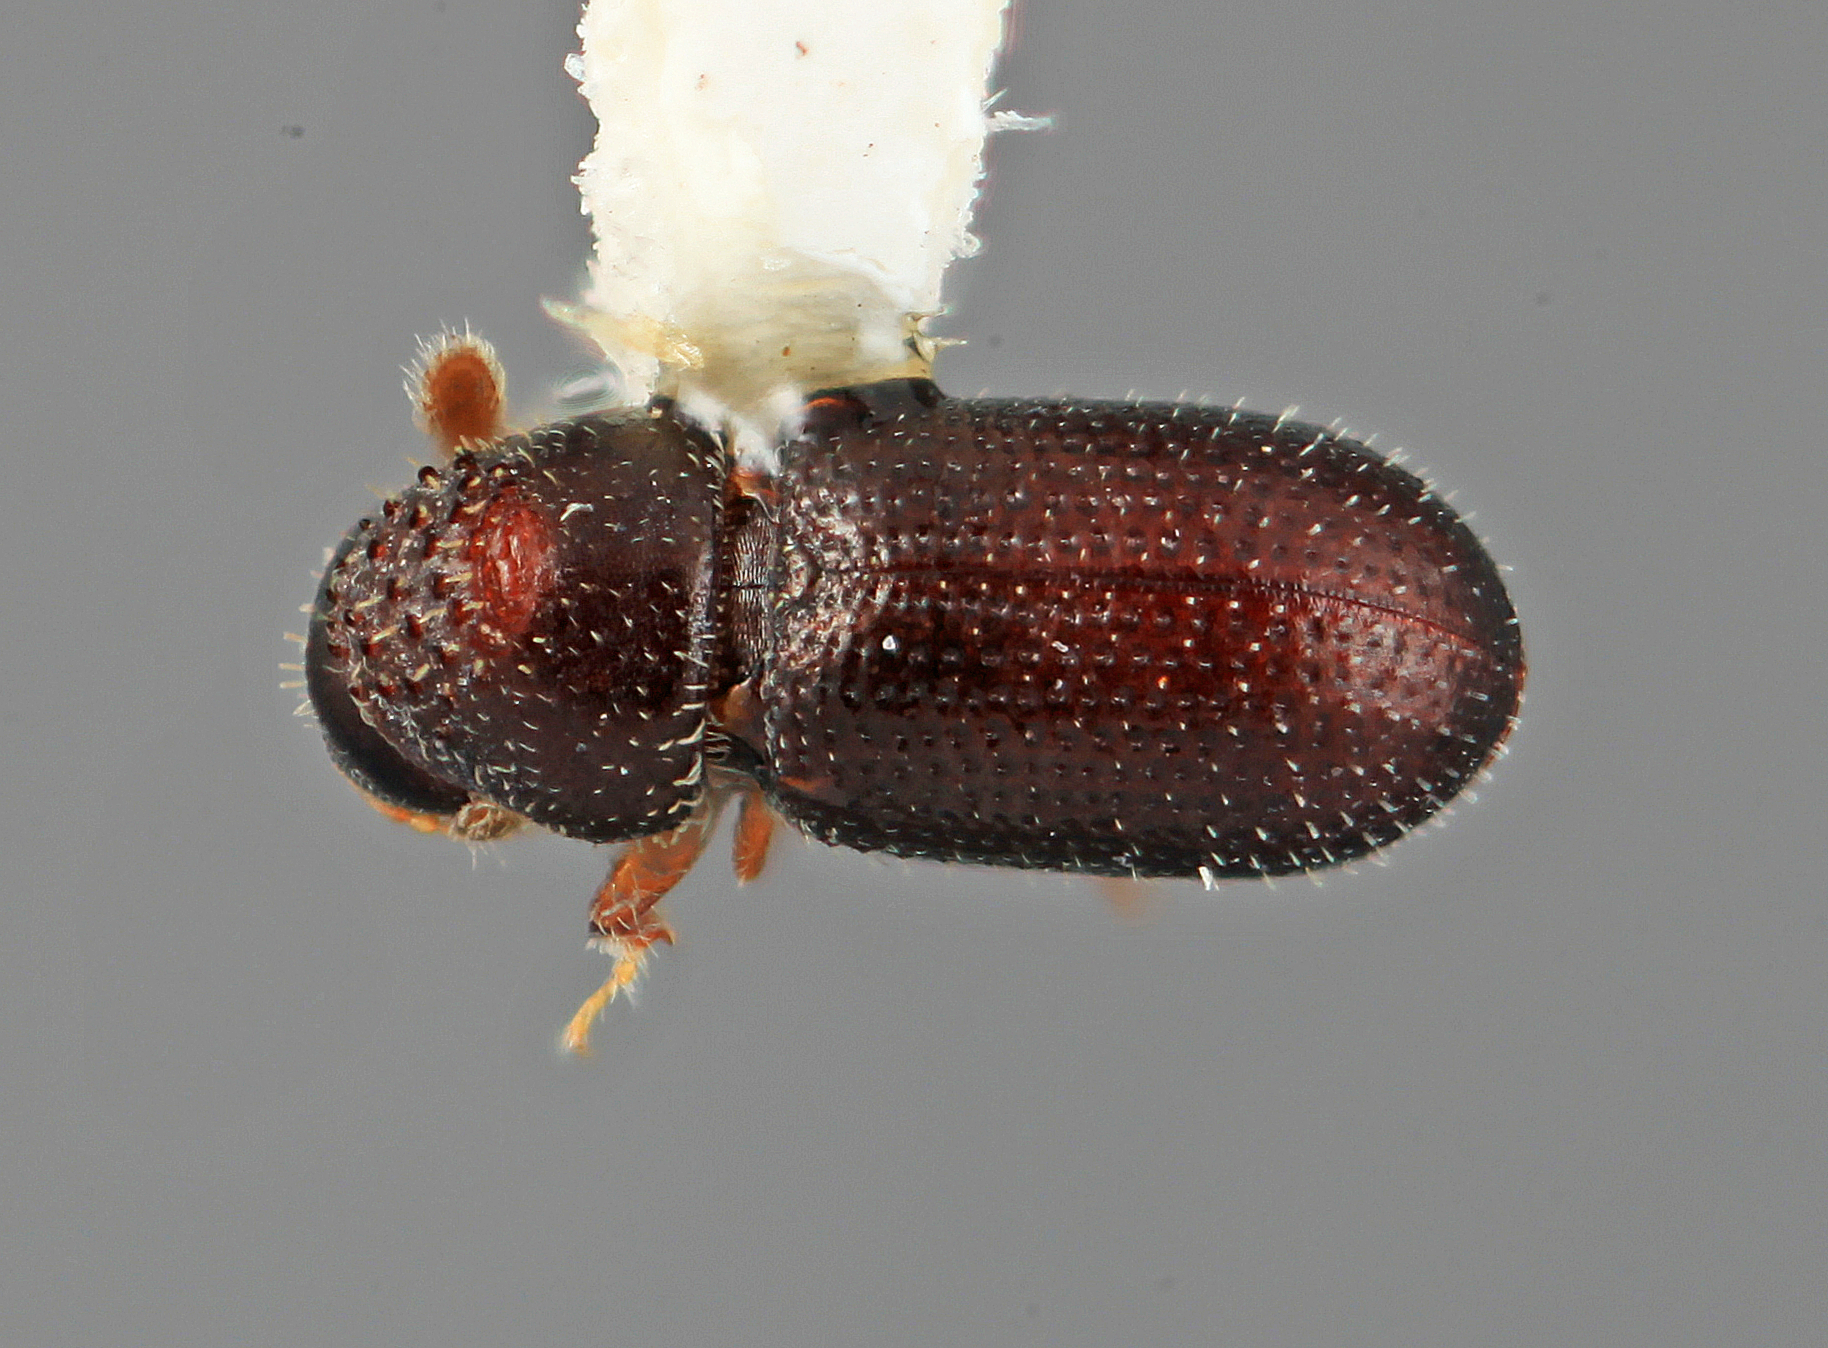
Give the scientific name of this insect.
Pseudothysanoes plumalis
